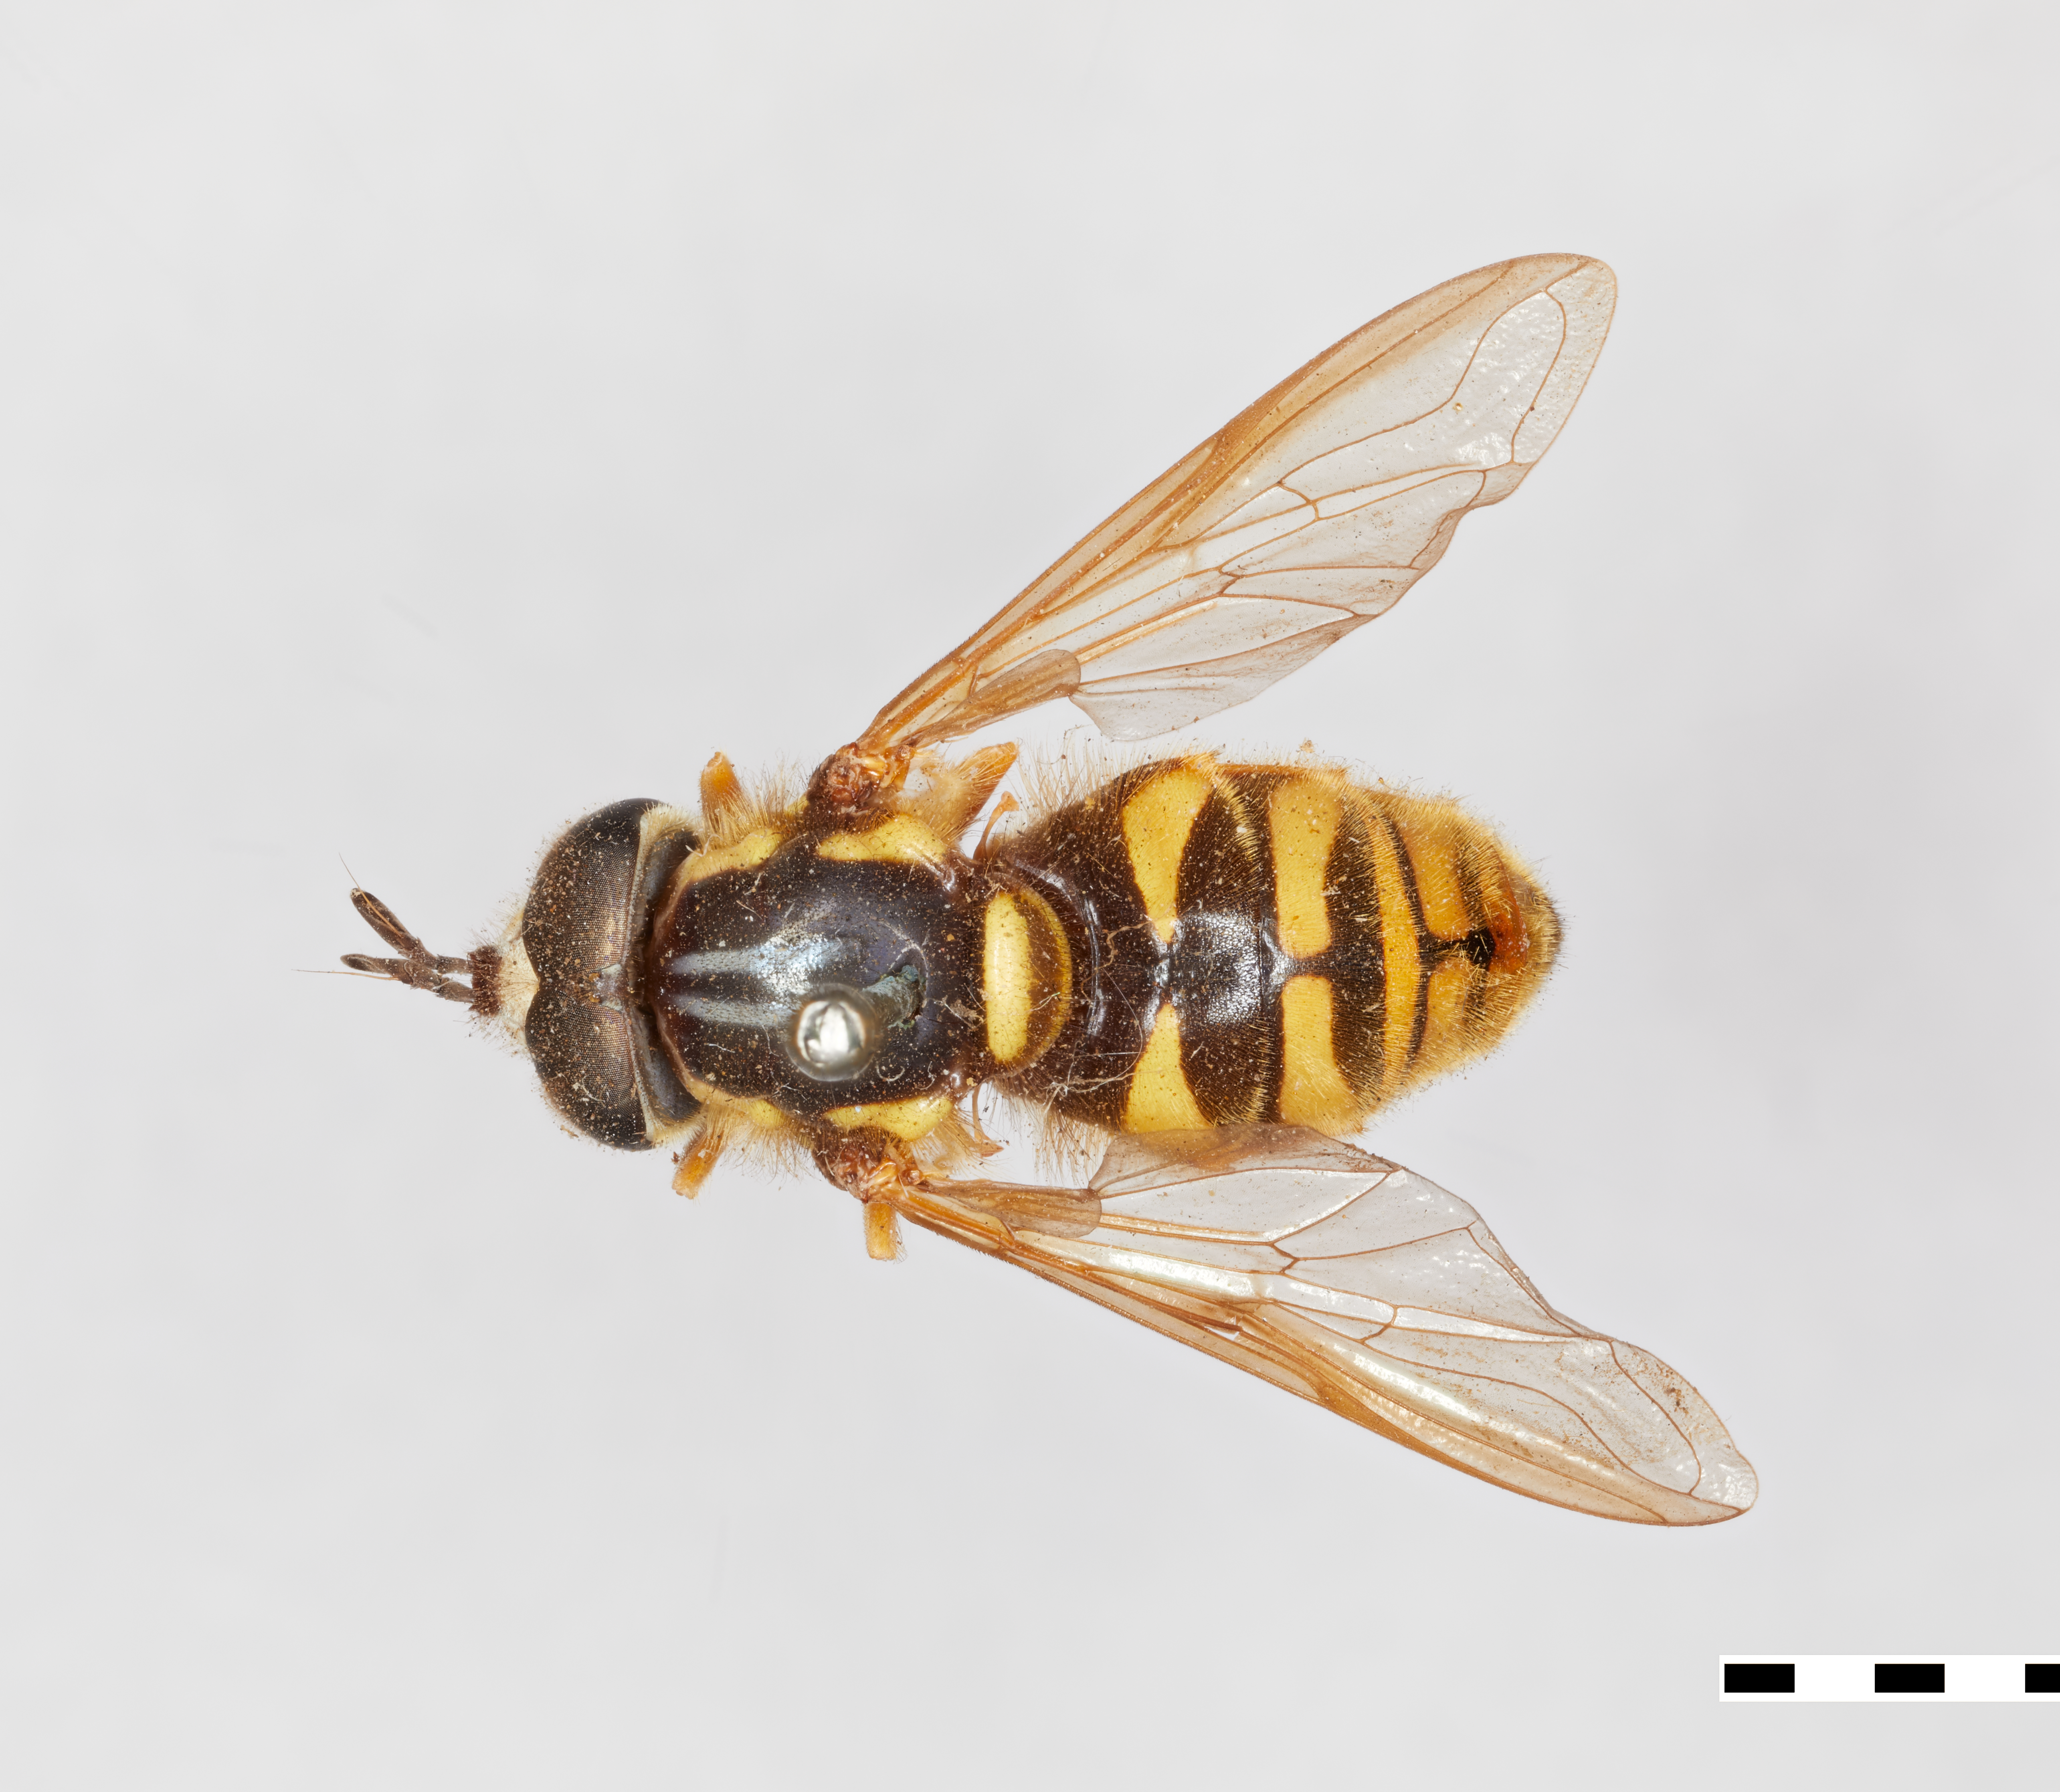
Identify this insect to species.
Chrysotoxum ypsilon
